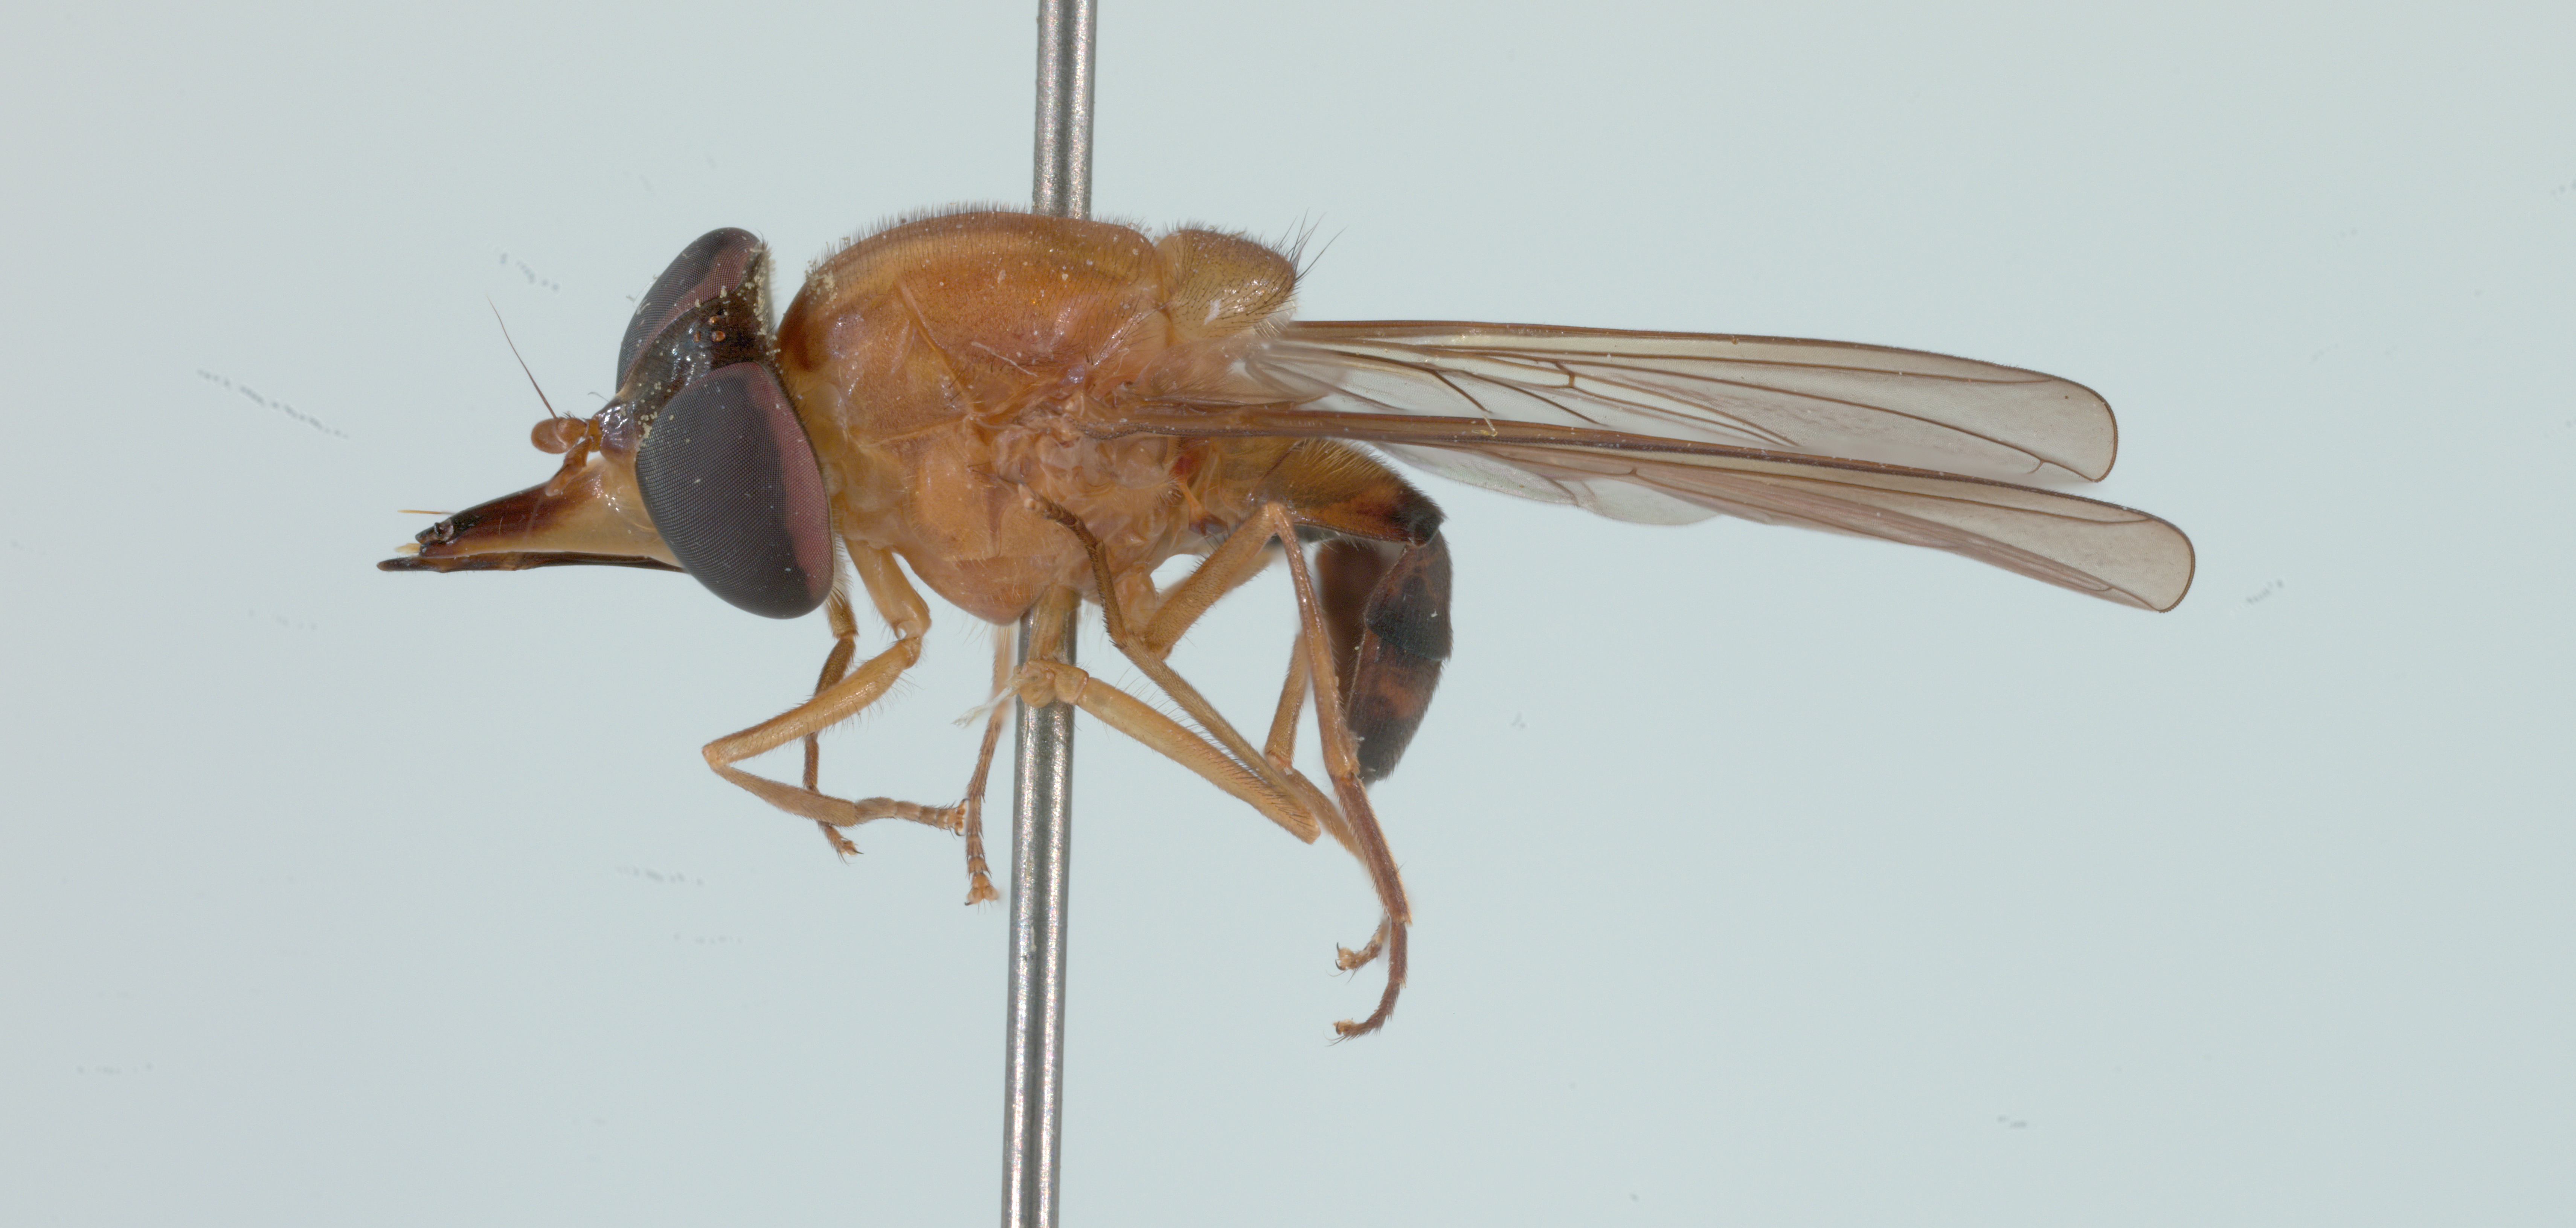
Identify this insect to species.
Rhingia mecyana
